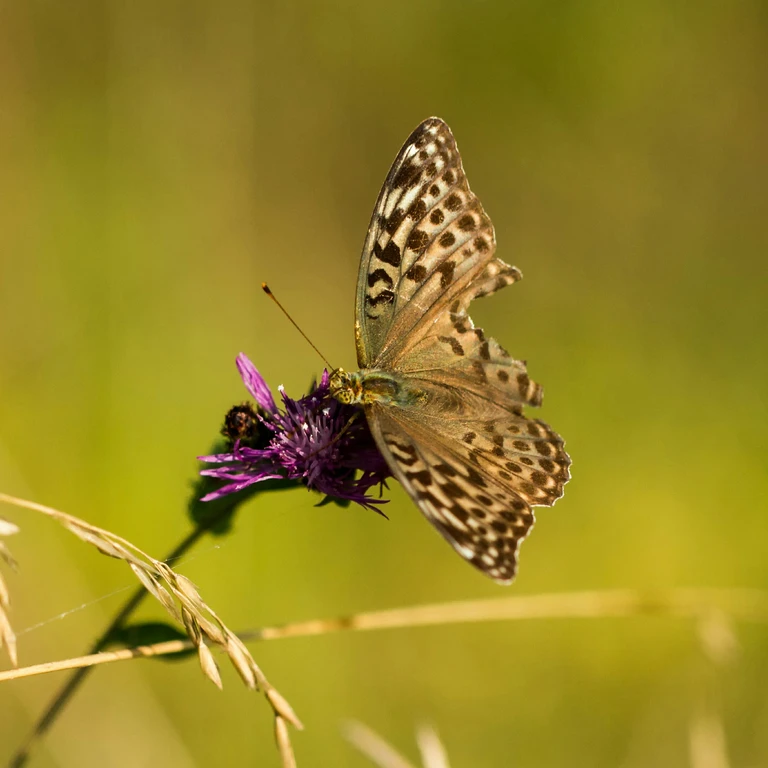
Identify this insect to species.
Argynnis paphia
